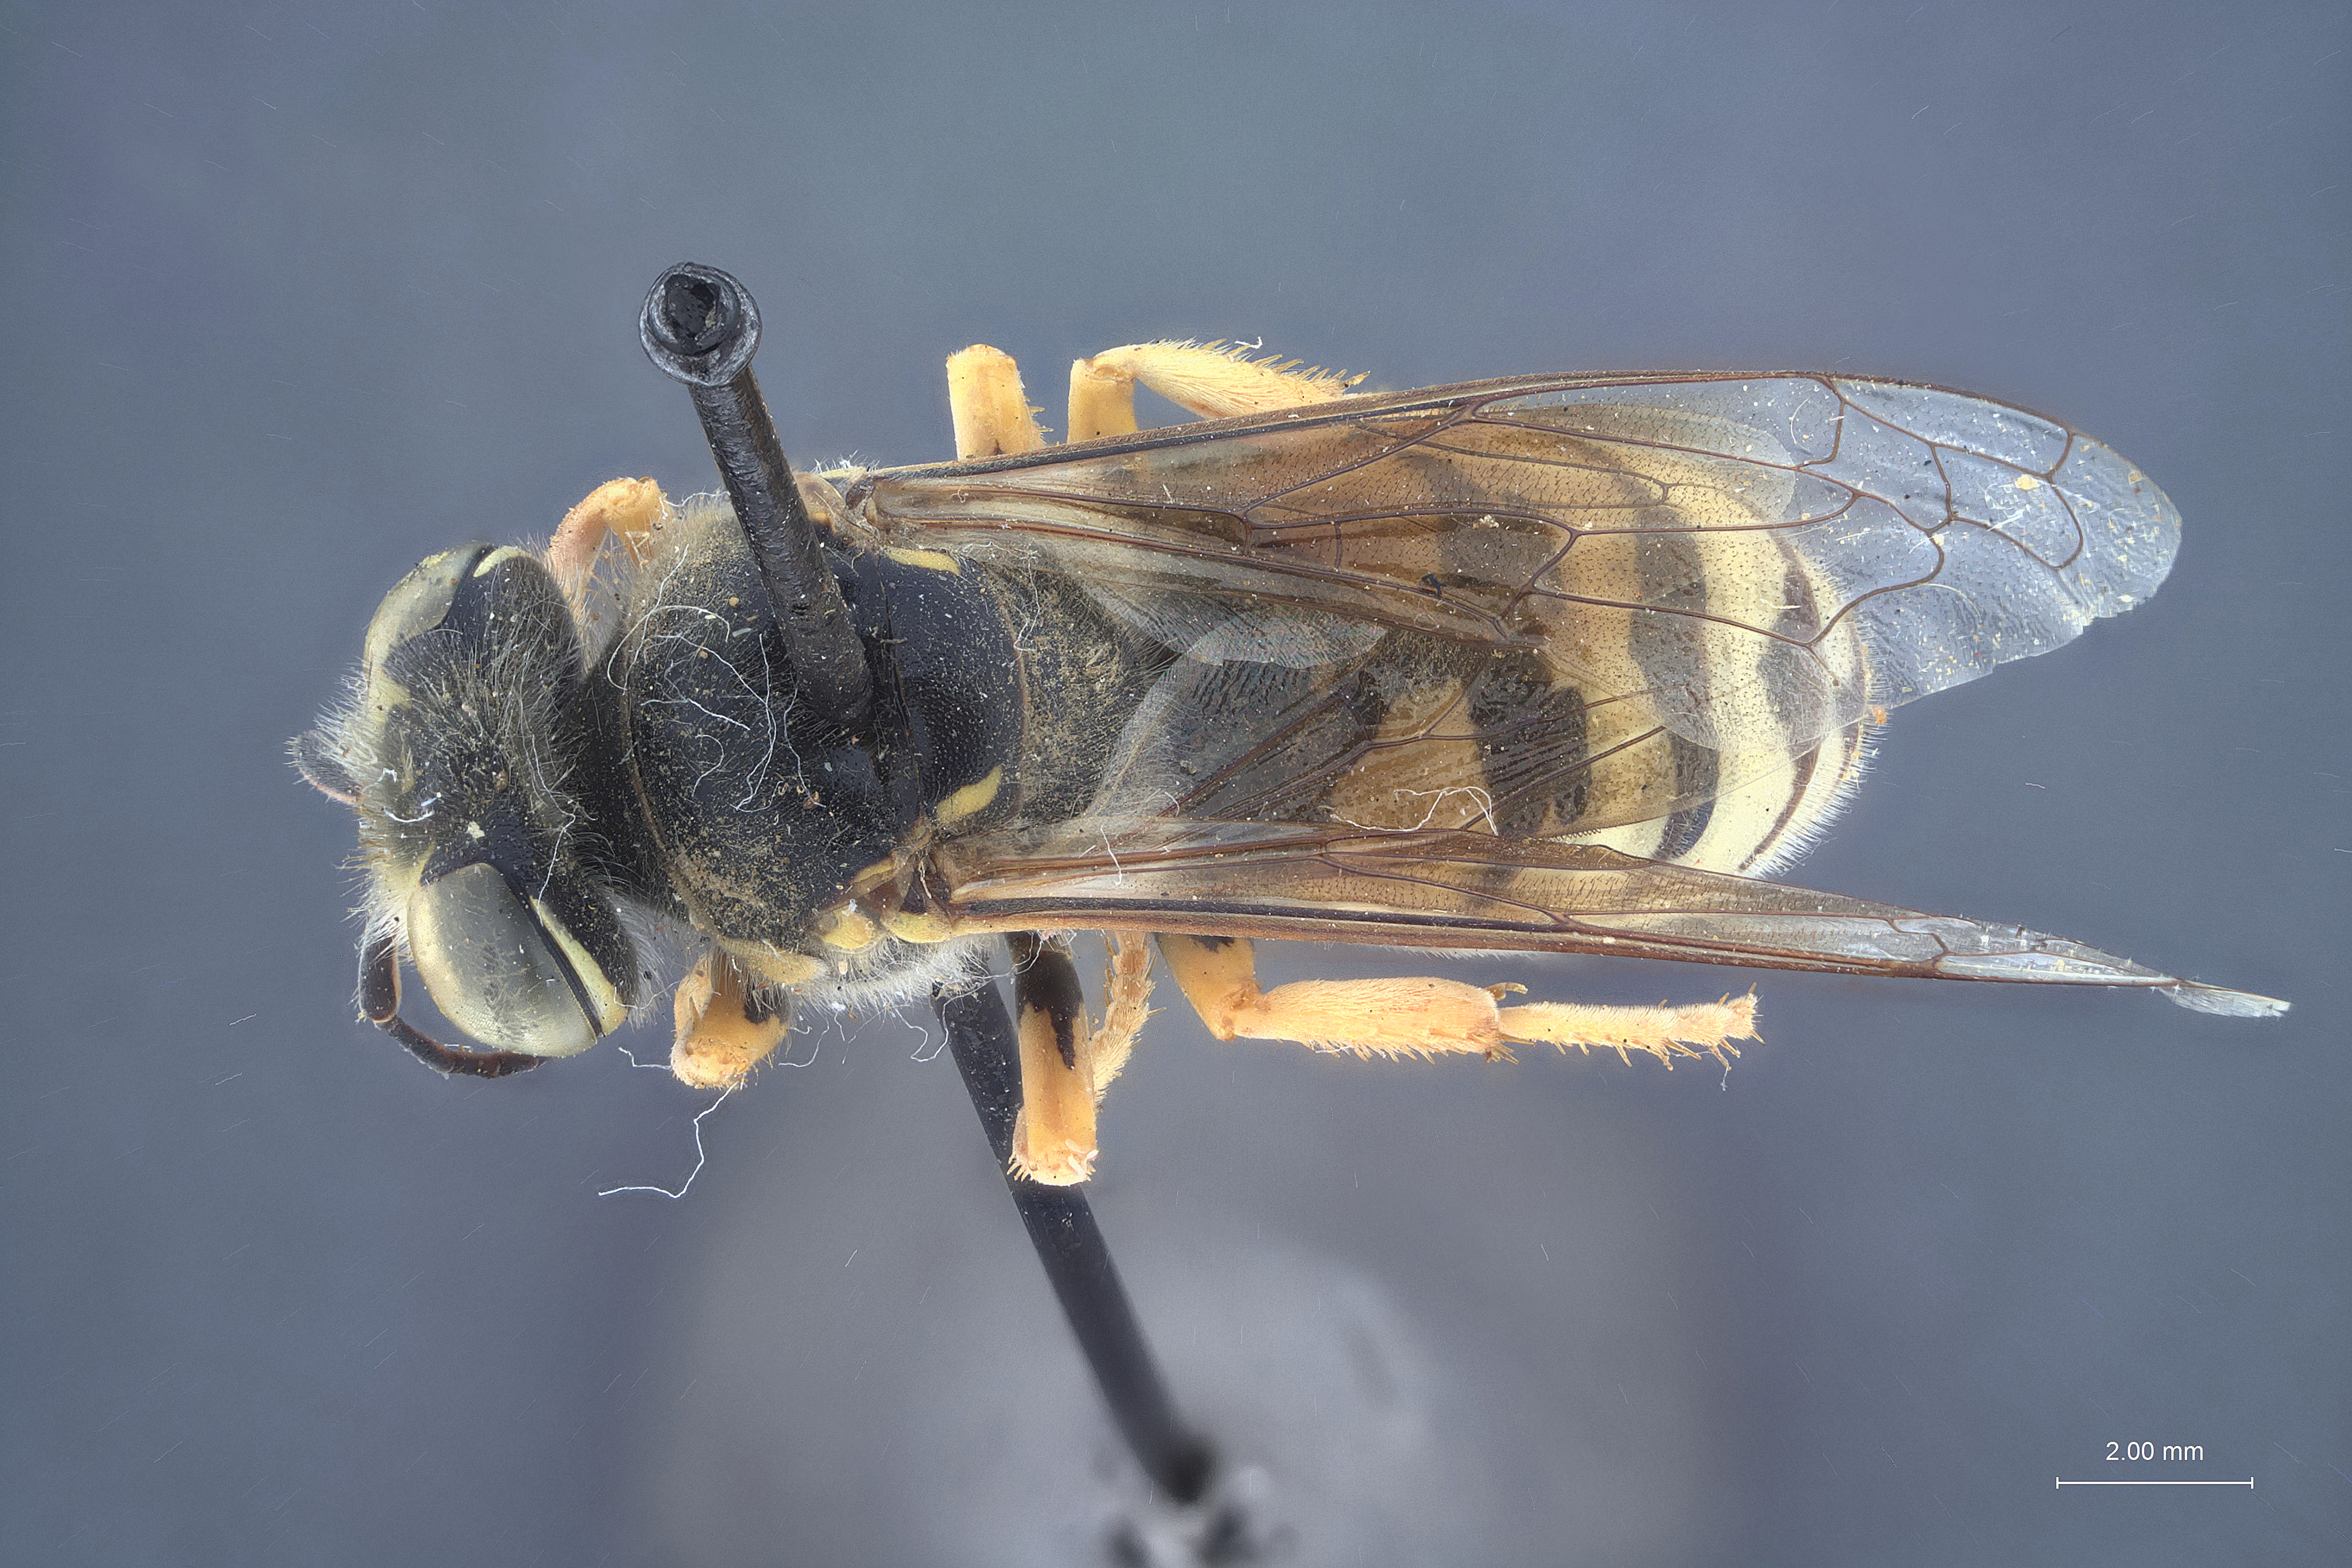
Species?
Bembix nubilosa
